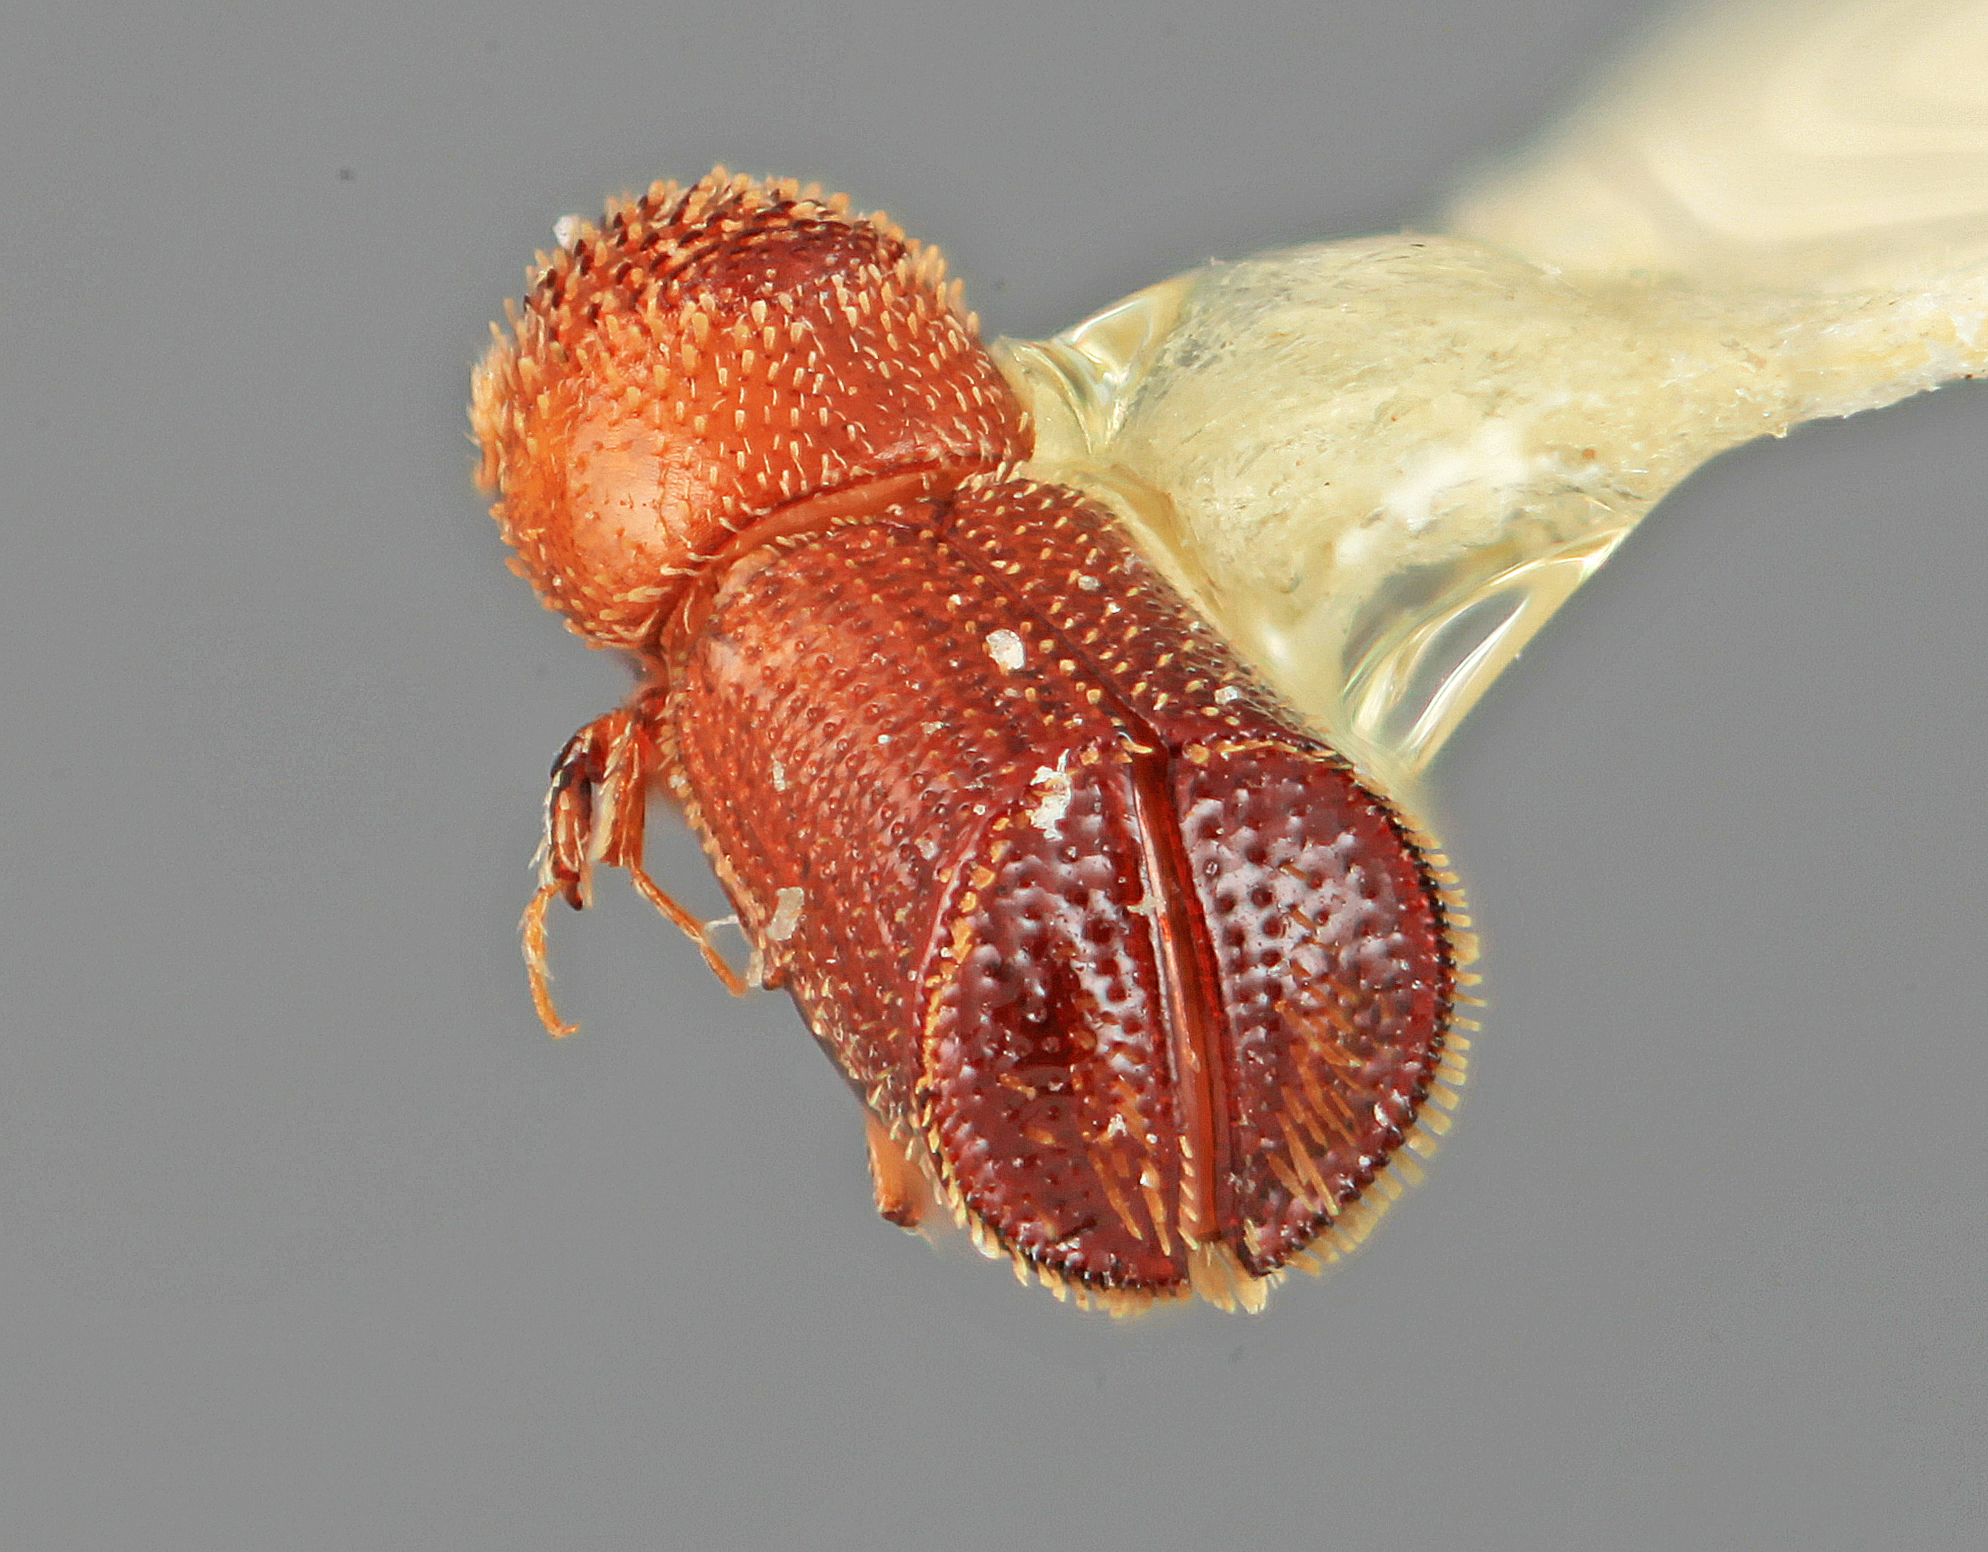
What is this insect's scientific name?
Pseudothysanoes truncatus
